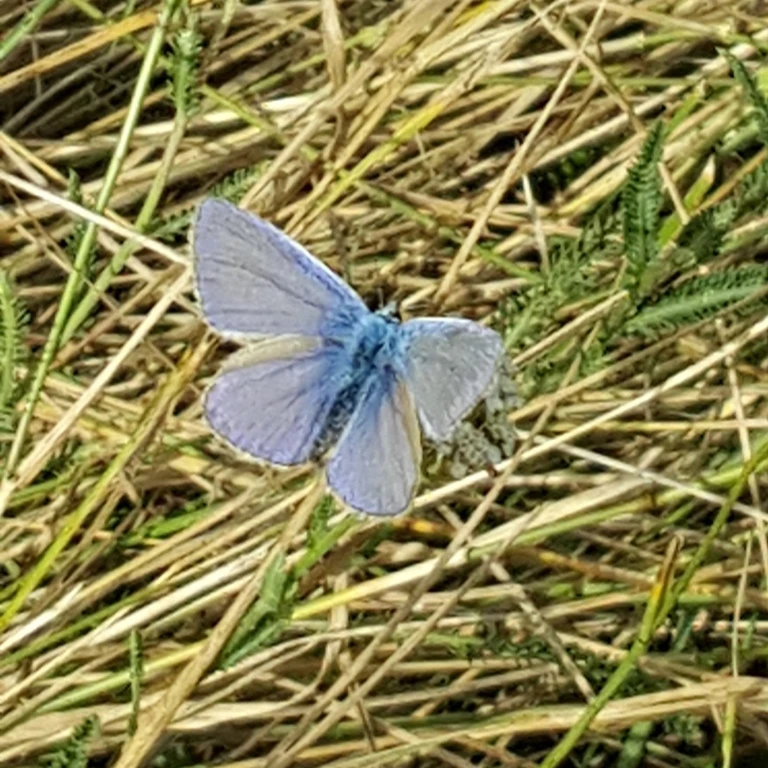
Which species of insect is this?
Polyommatus icarus
